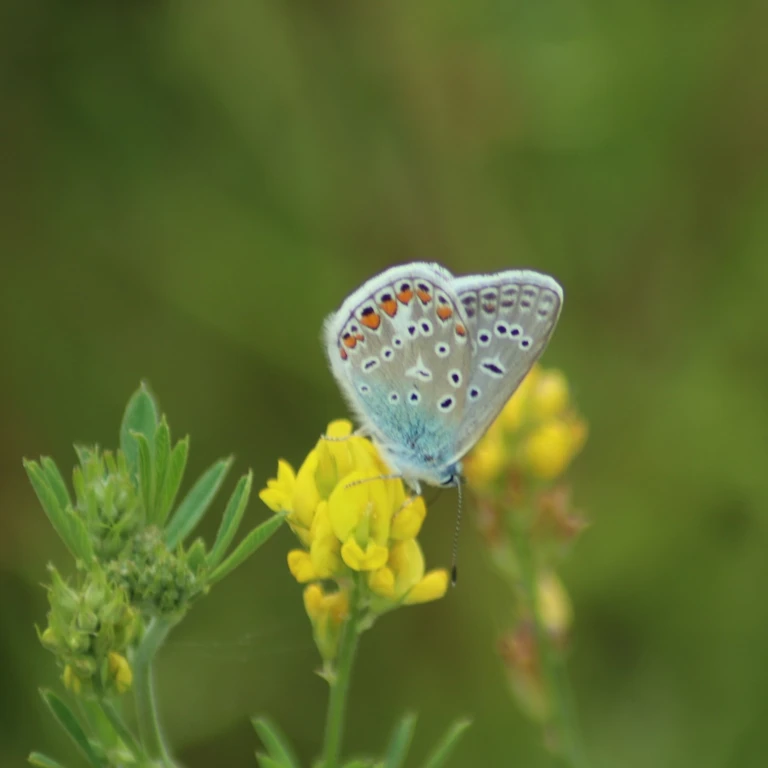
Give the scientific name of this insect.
Polyommatus icarus
